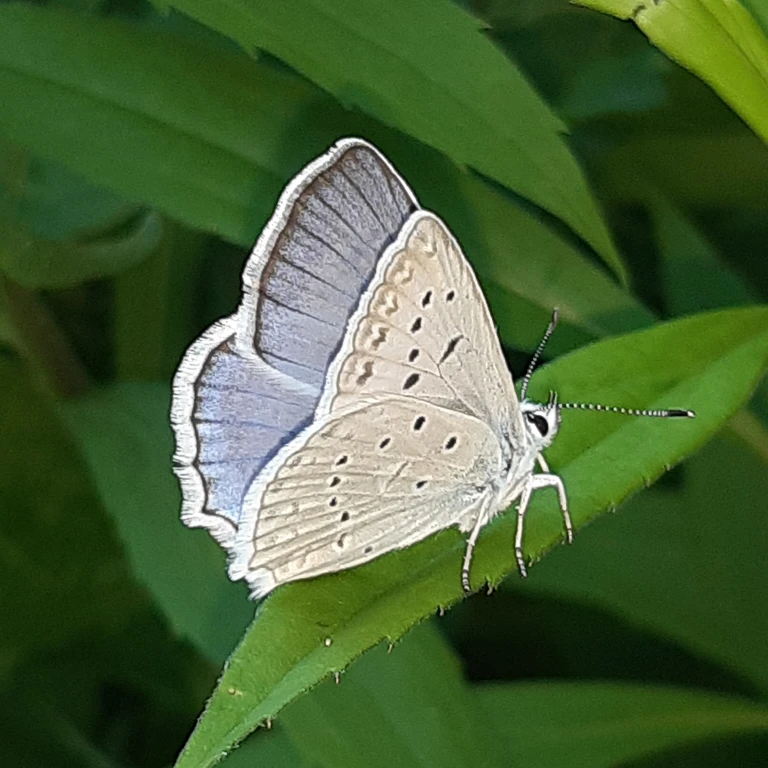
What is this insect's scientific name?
Polyommatus daphnis
